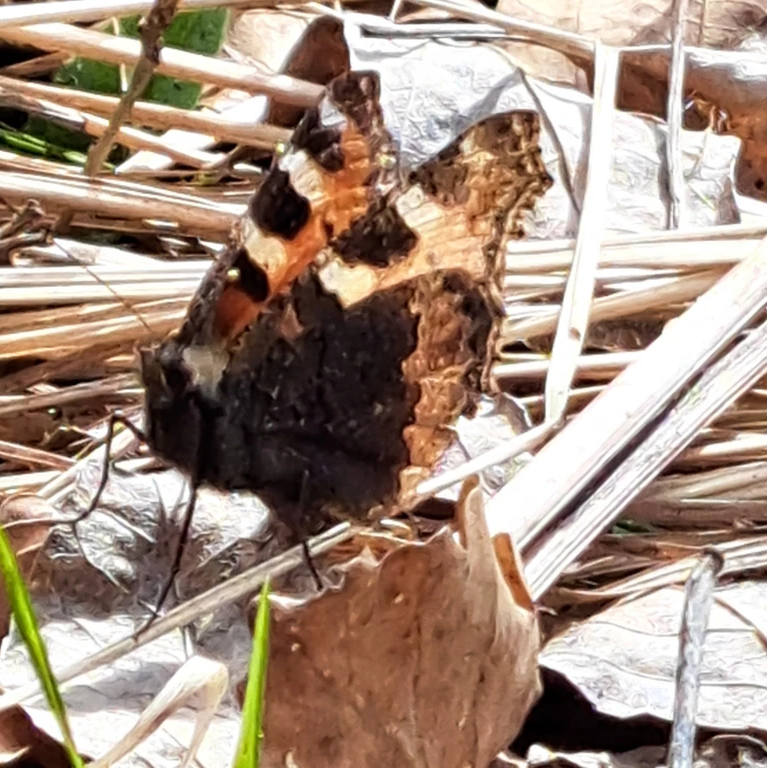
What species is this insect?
Aglais urticae
